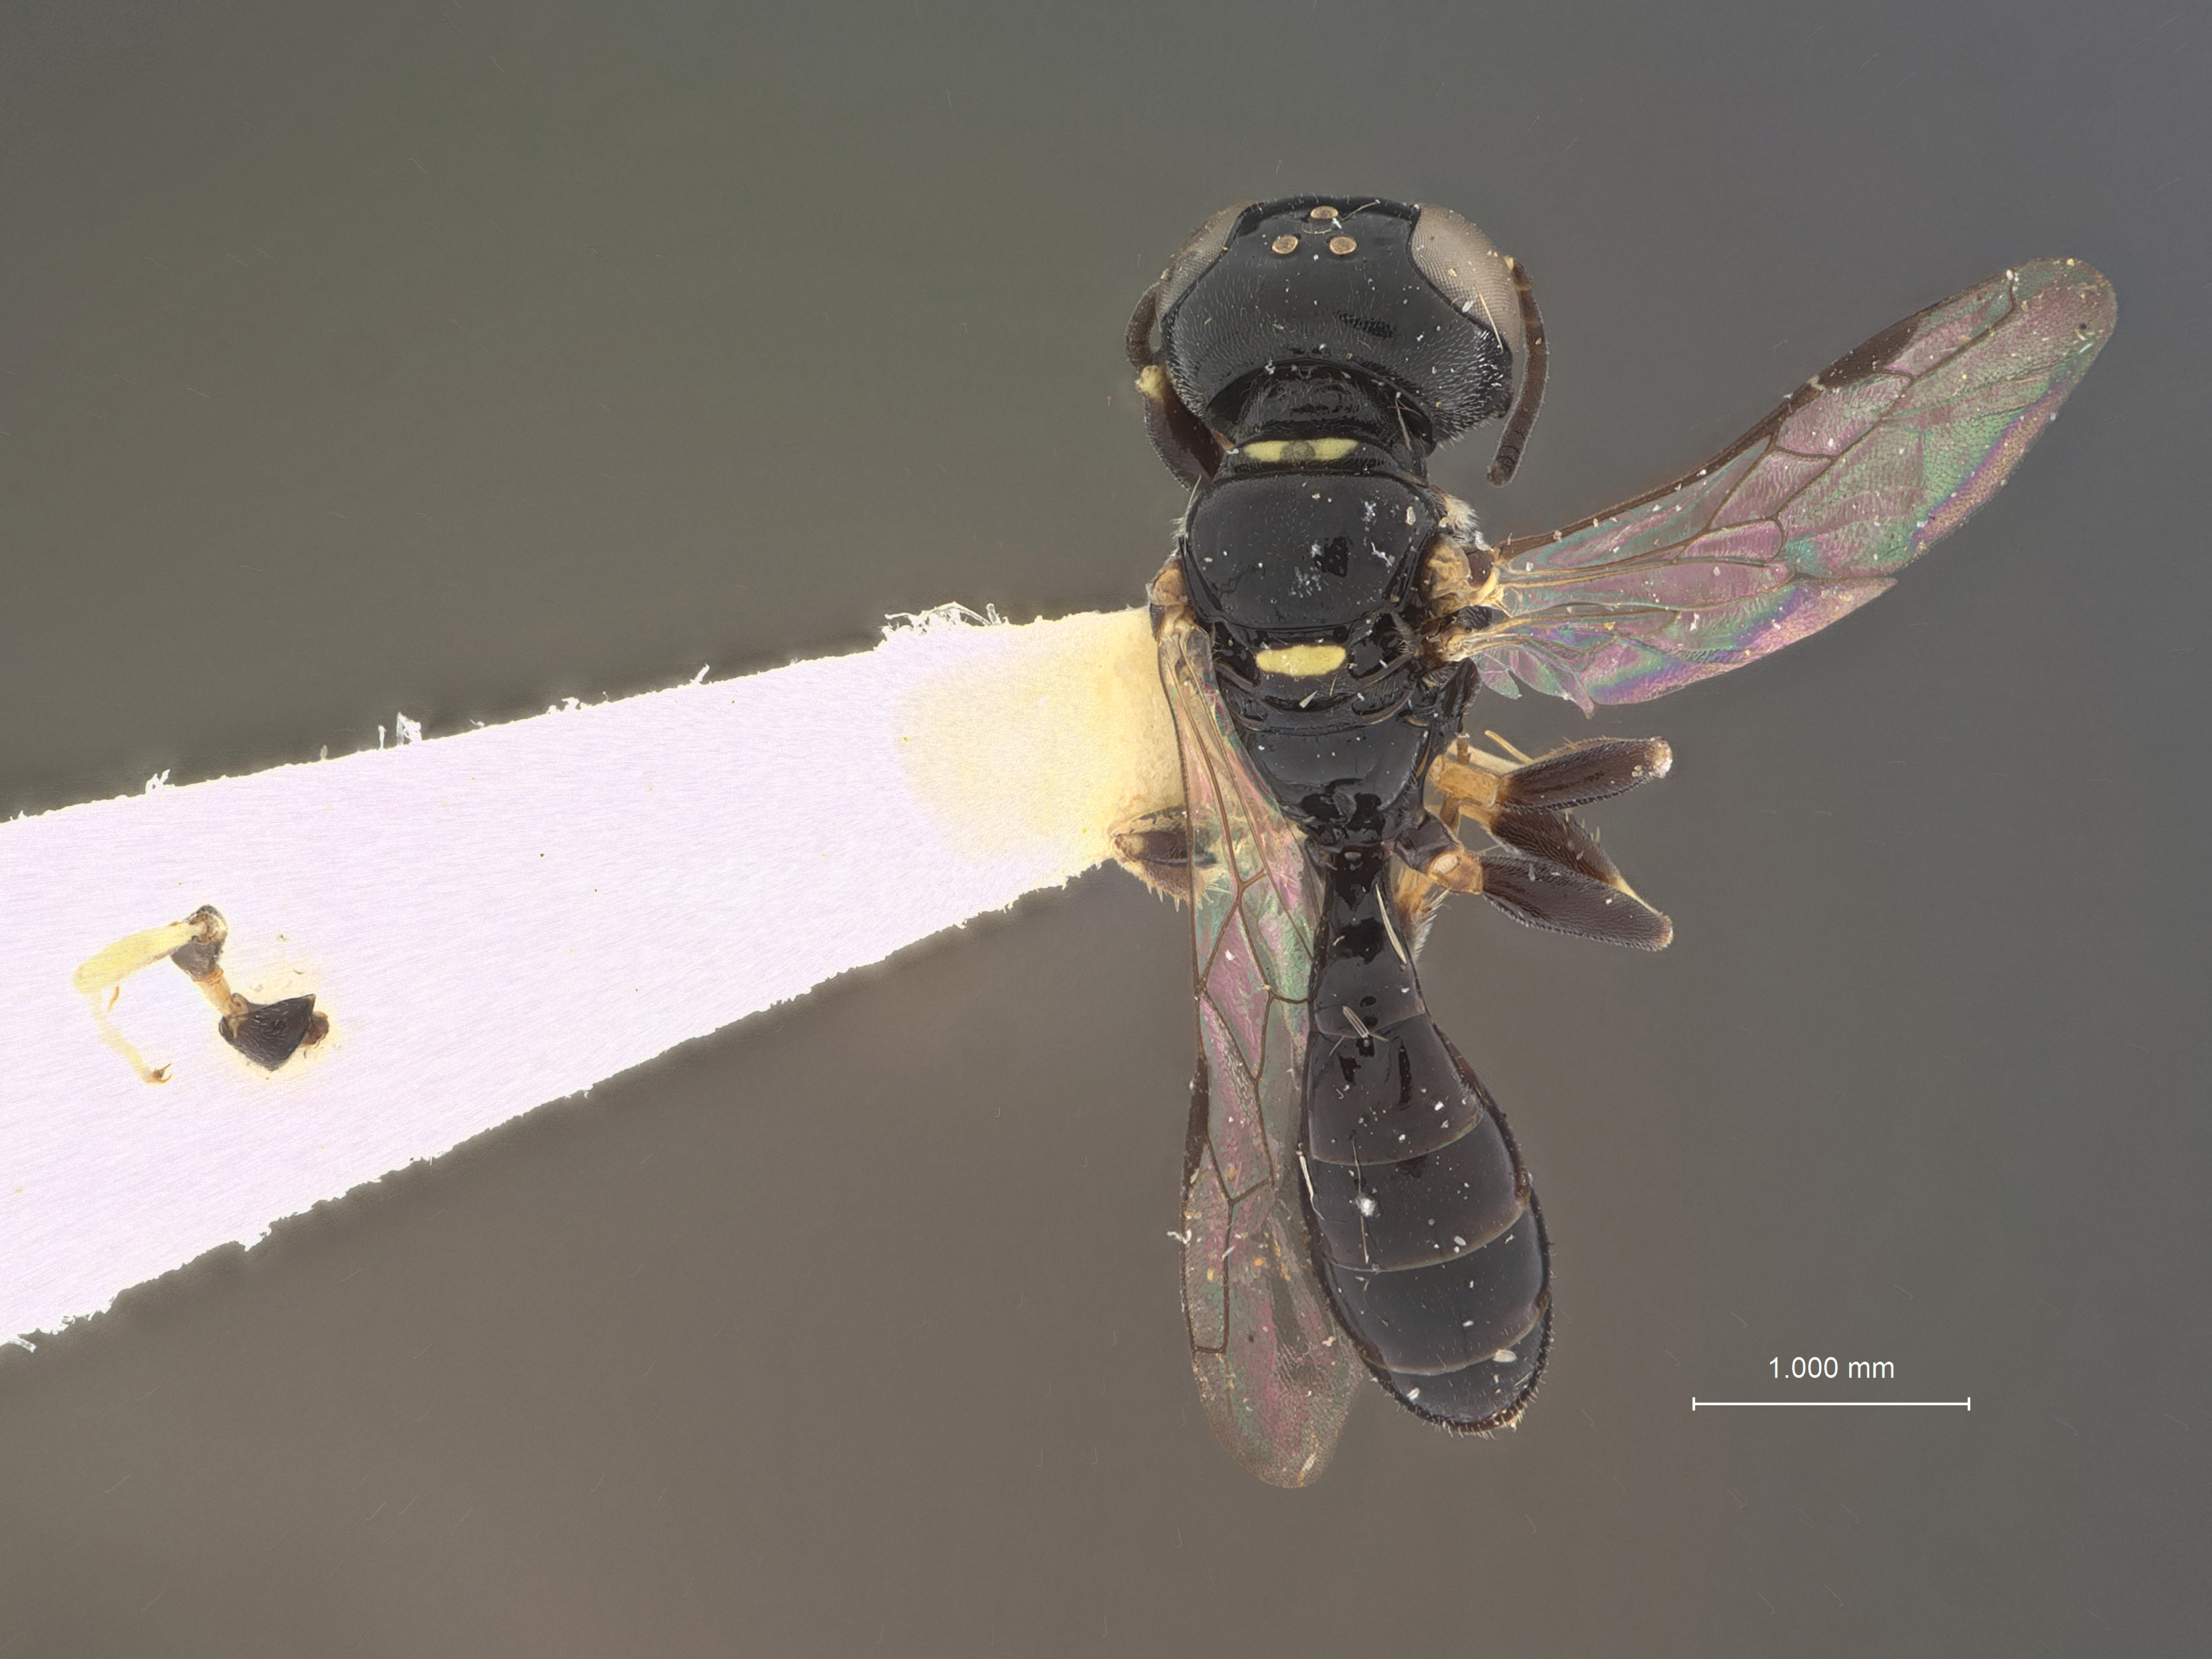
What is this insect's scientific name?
Crossocerus nitidicorpus
